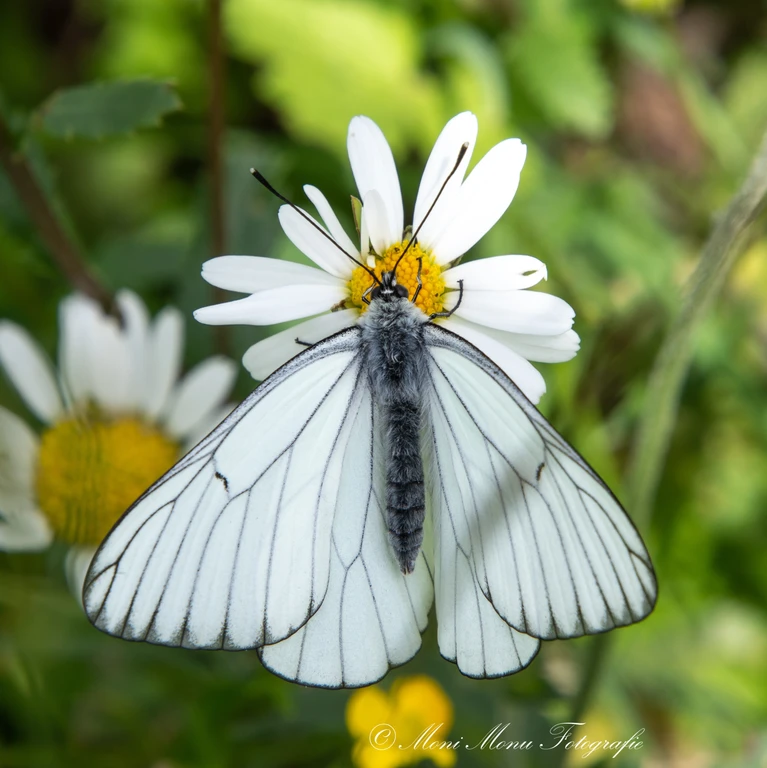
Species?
Aporia crataegi
